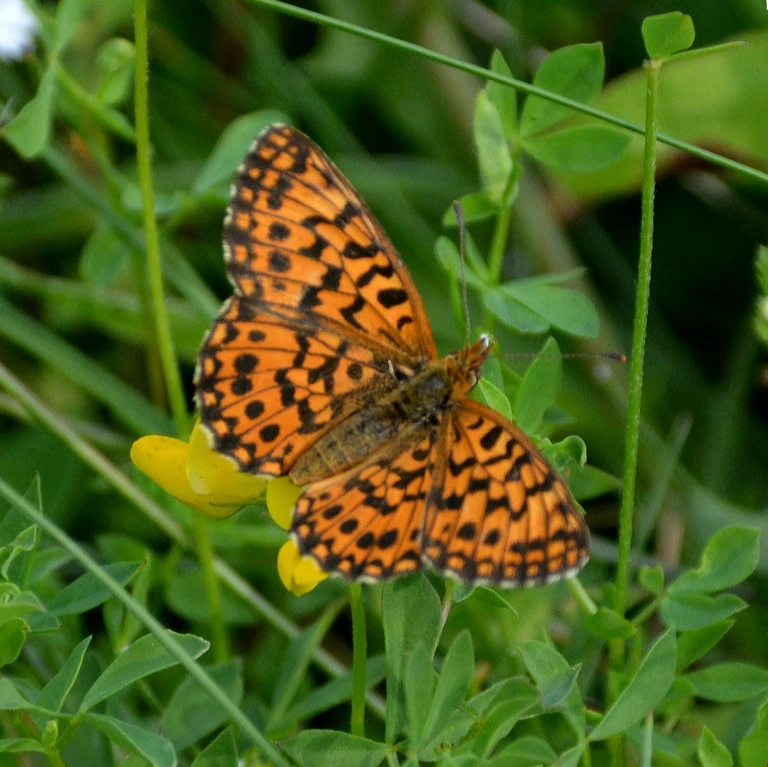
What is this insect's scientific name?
Boloria dia
